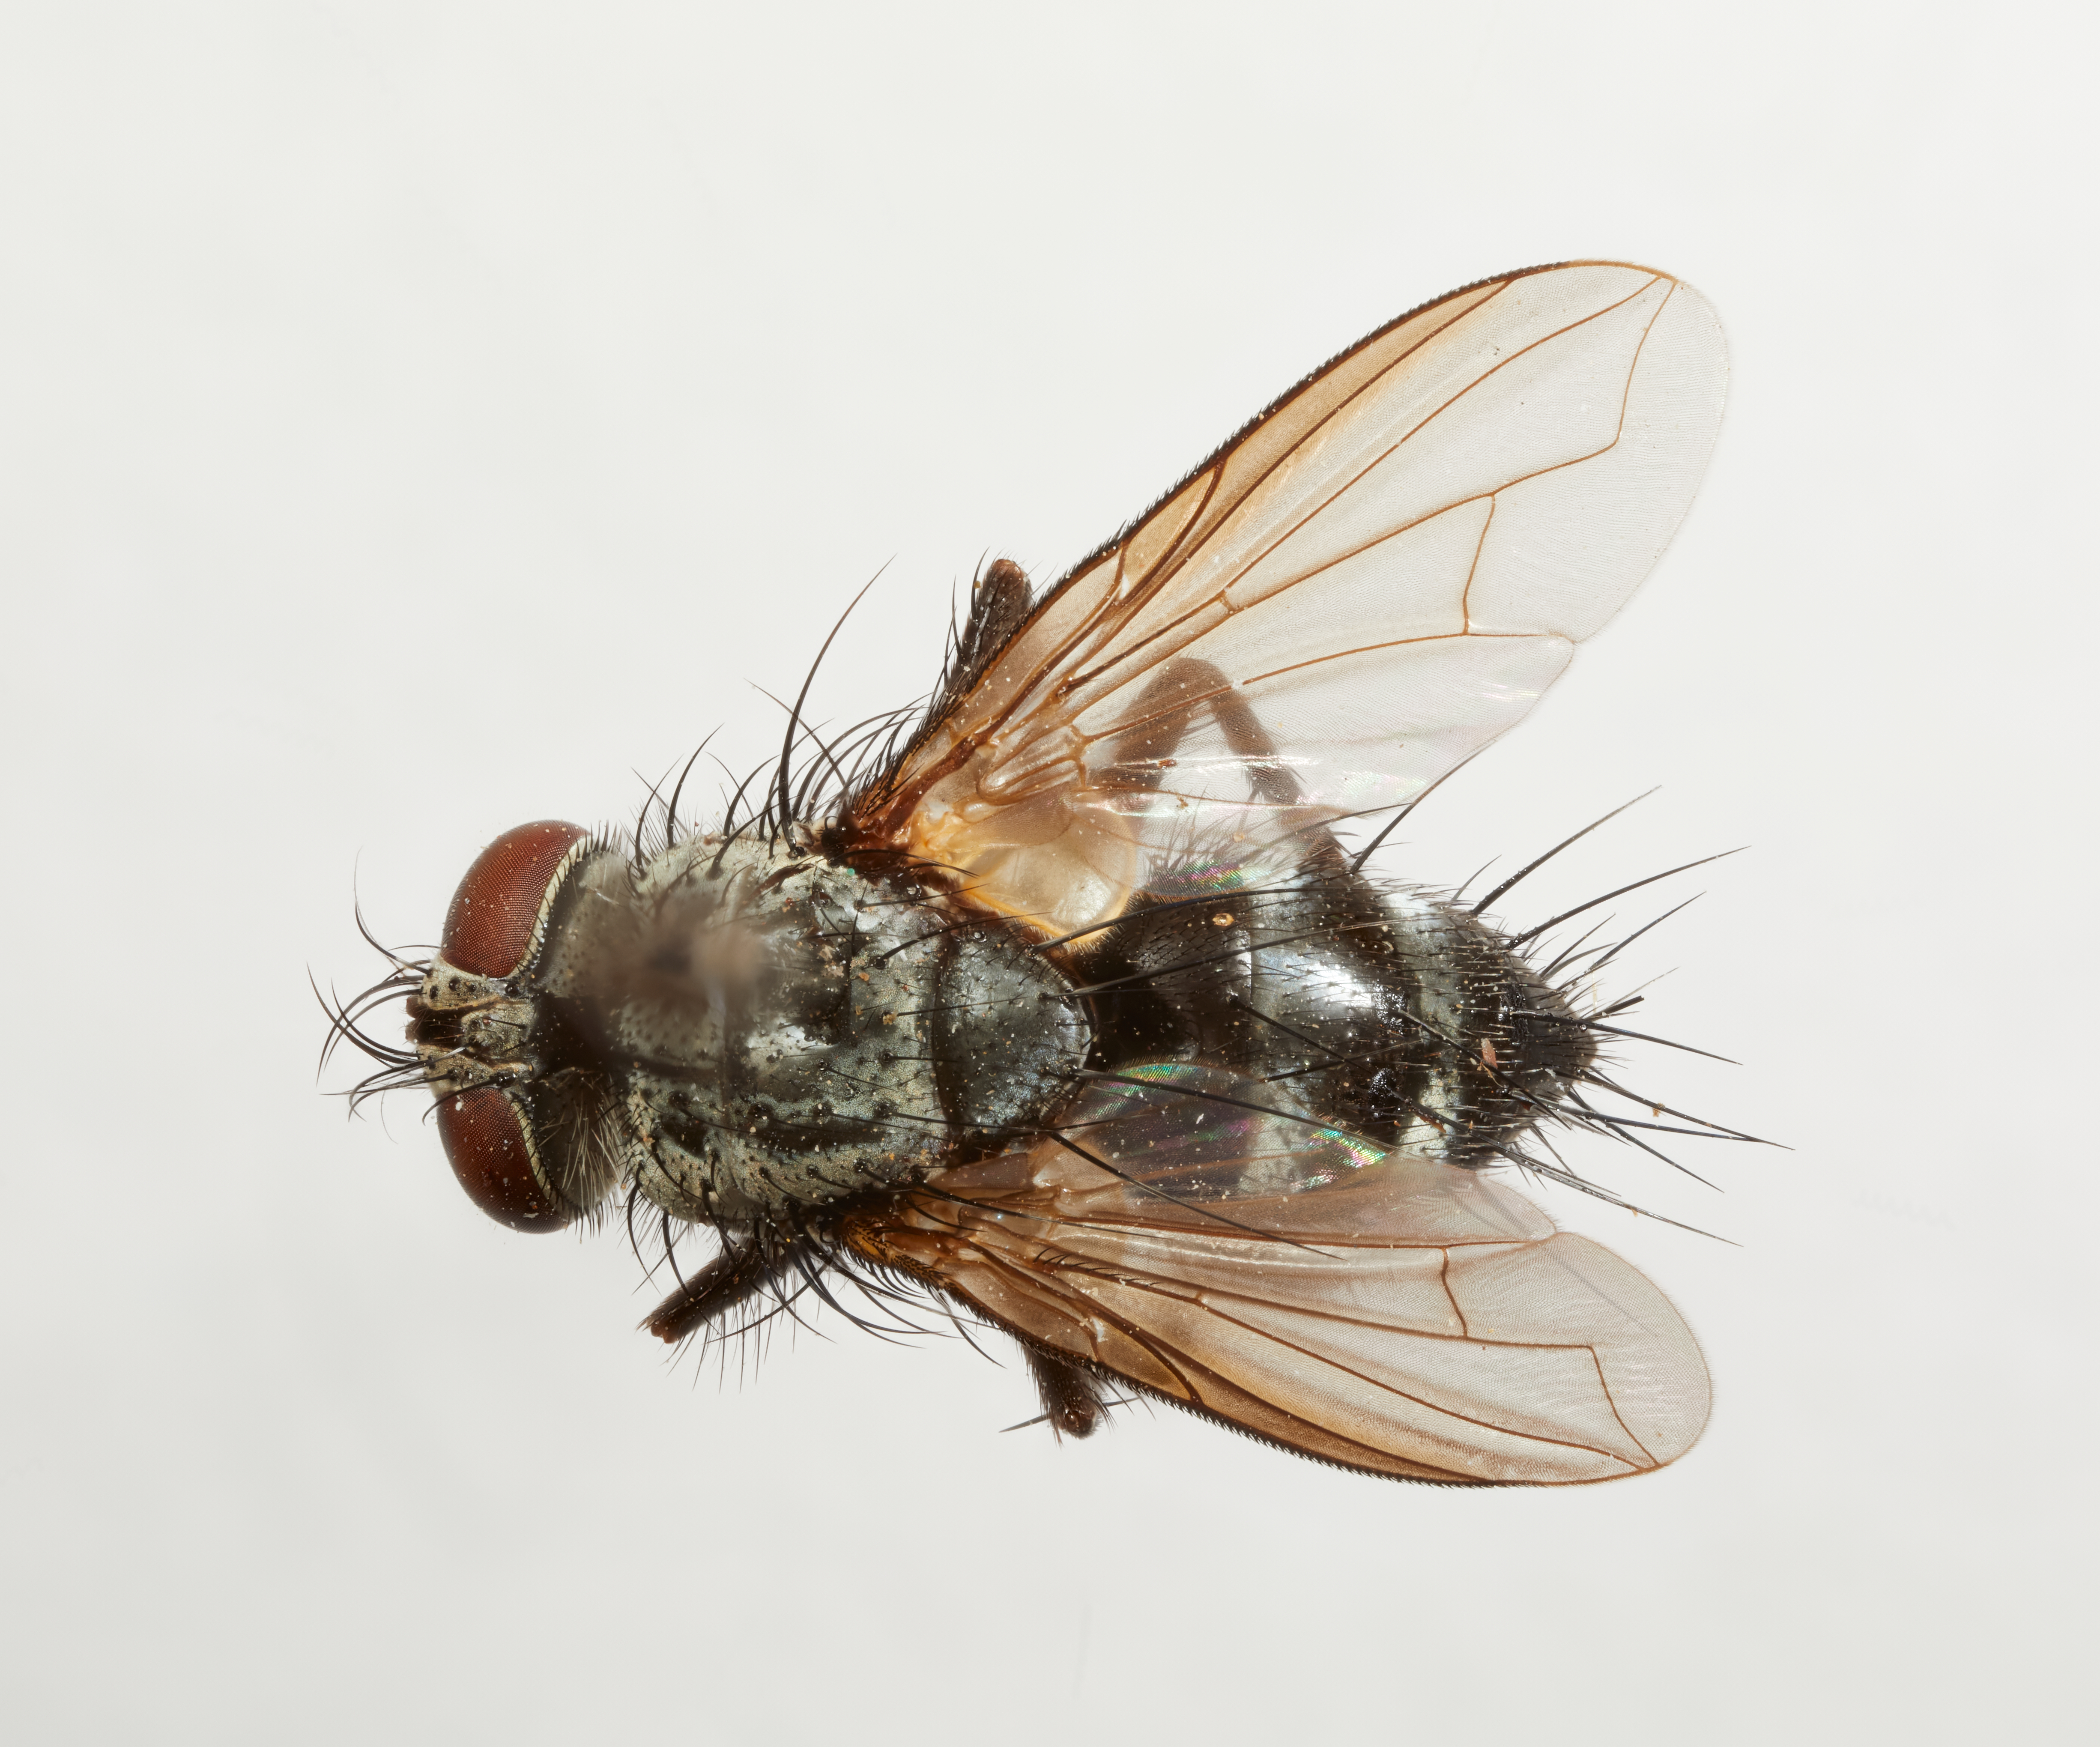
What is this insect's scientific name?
Thelairodoria thrix
